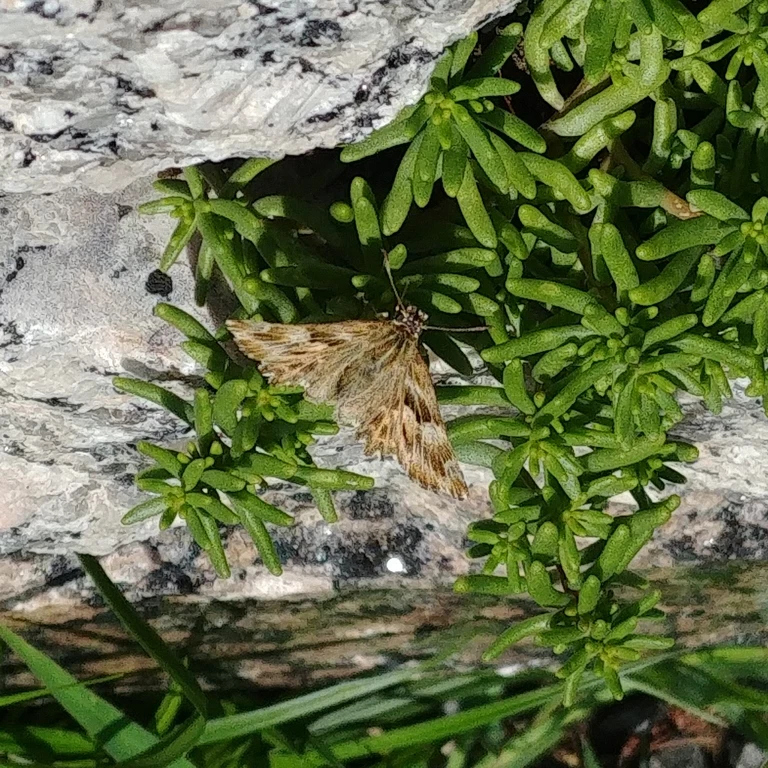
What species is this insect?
Carcharodus alceae
